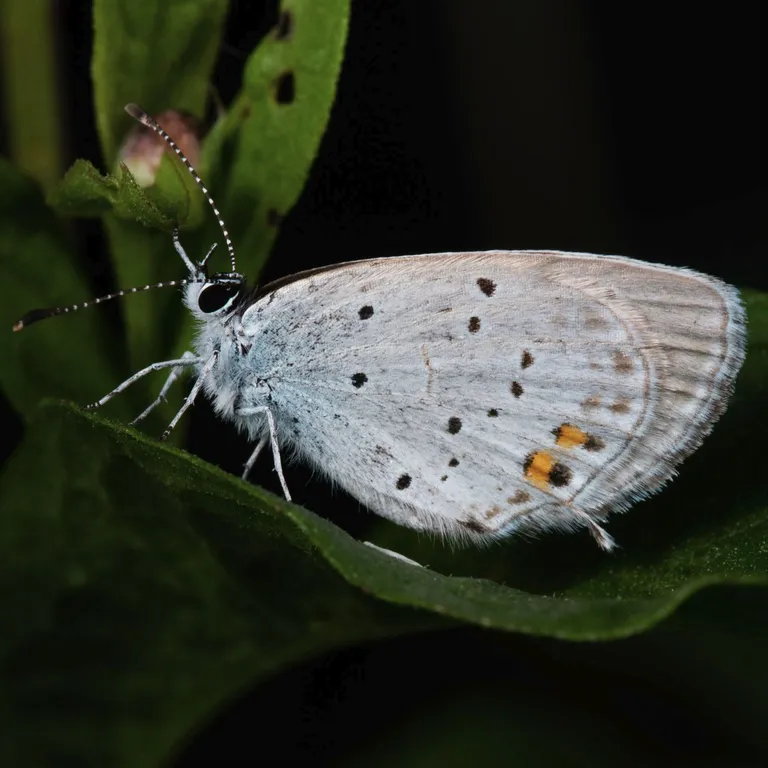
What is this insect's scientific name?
Cupido argiades (also Elkalyce argiades)
